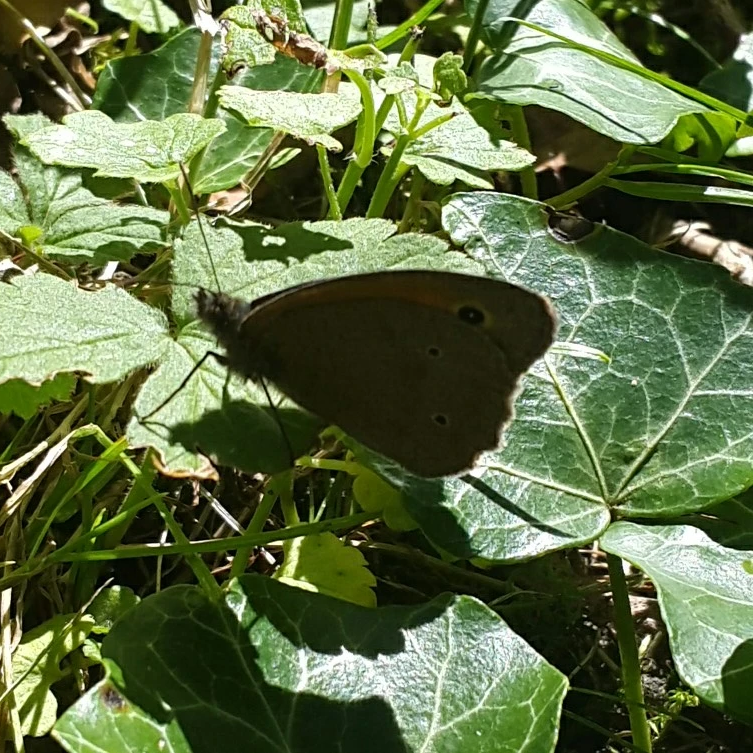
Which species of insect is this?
Maniola jurtina
